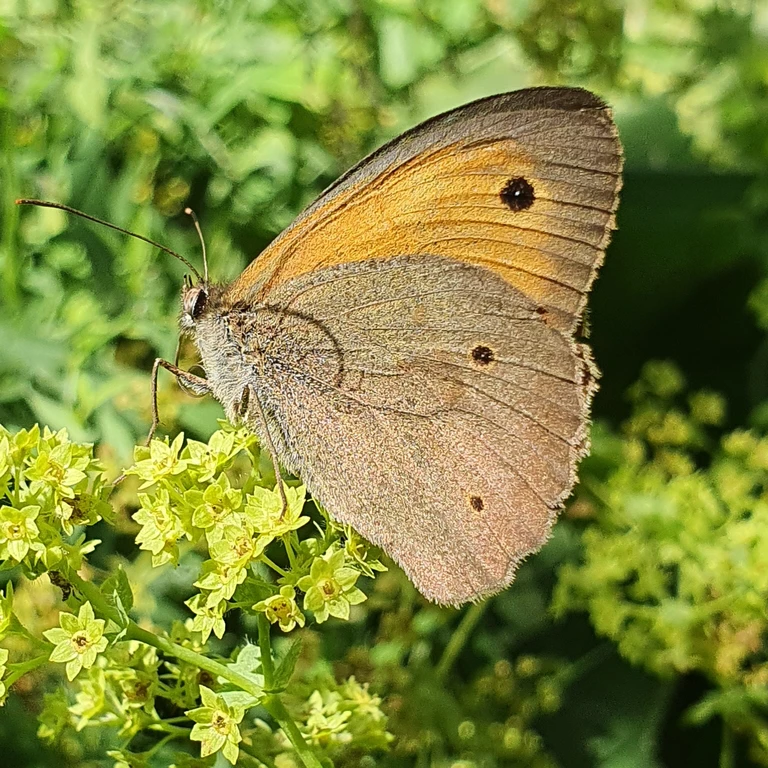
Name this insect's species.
Maniola jurtina
